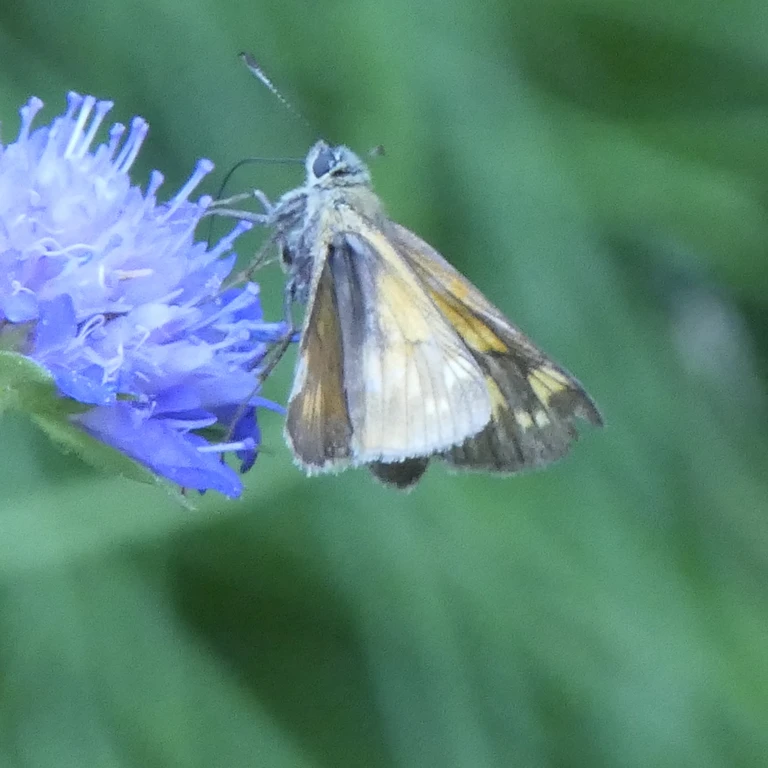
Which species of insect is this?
Ochlodes sylvanus (also Ochlodes venata)
